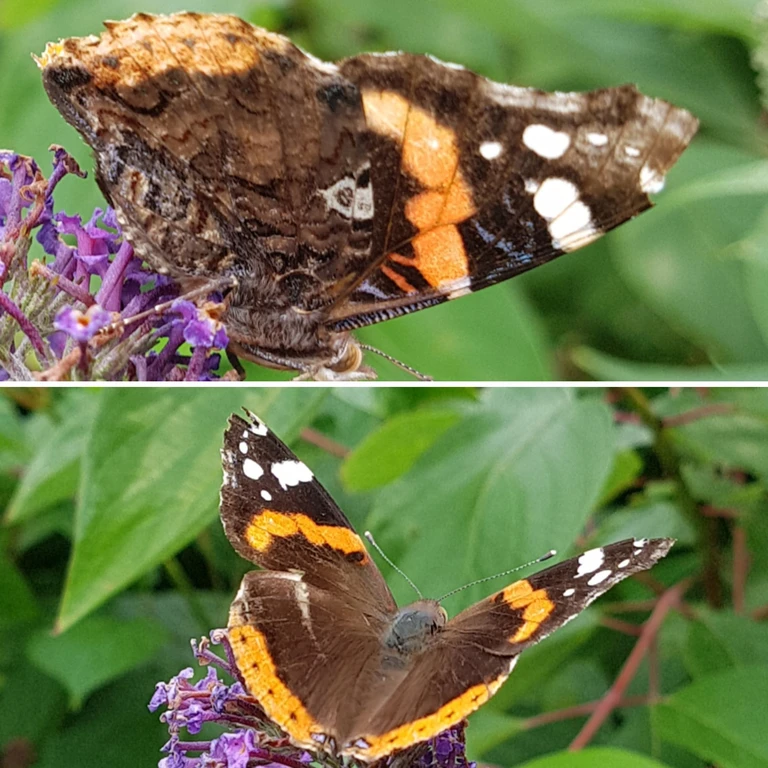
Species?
Vanessa atalanta
